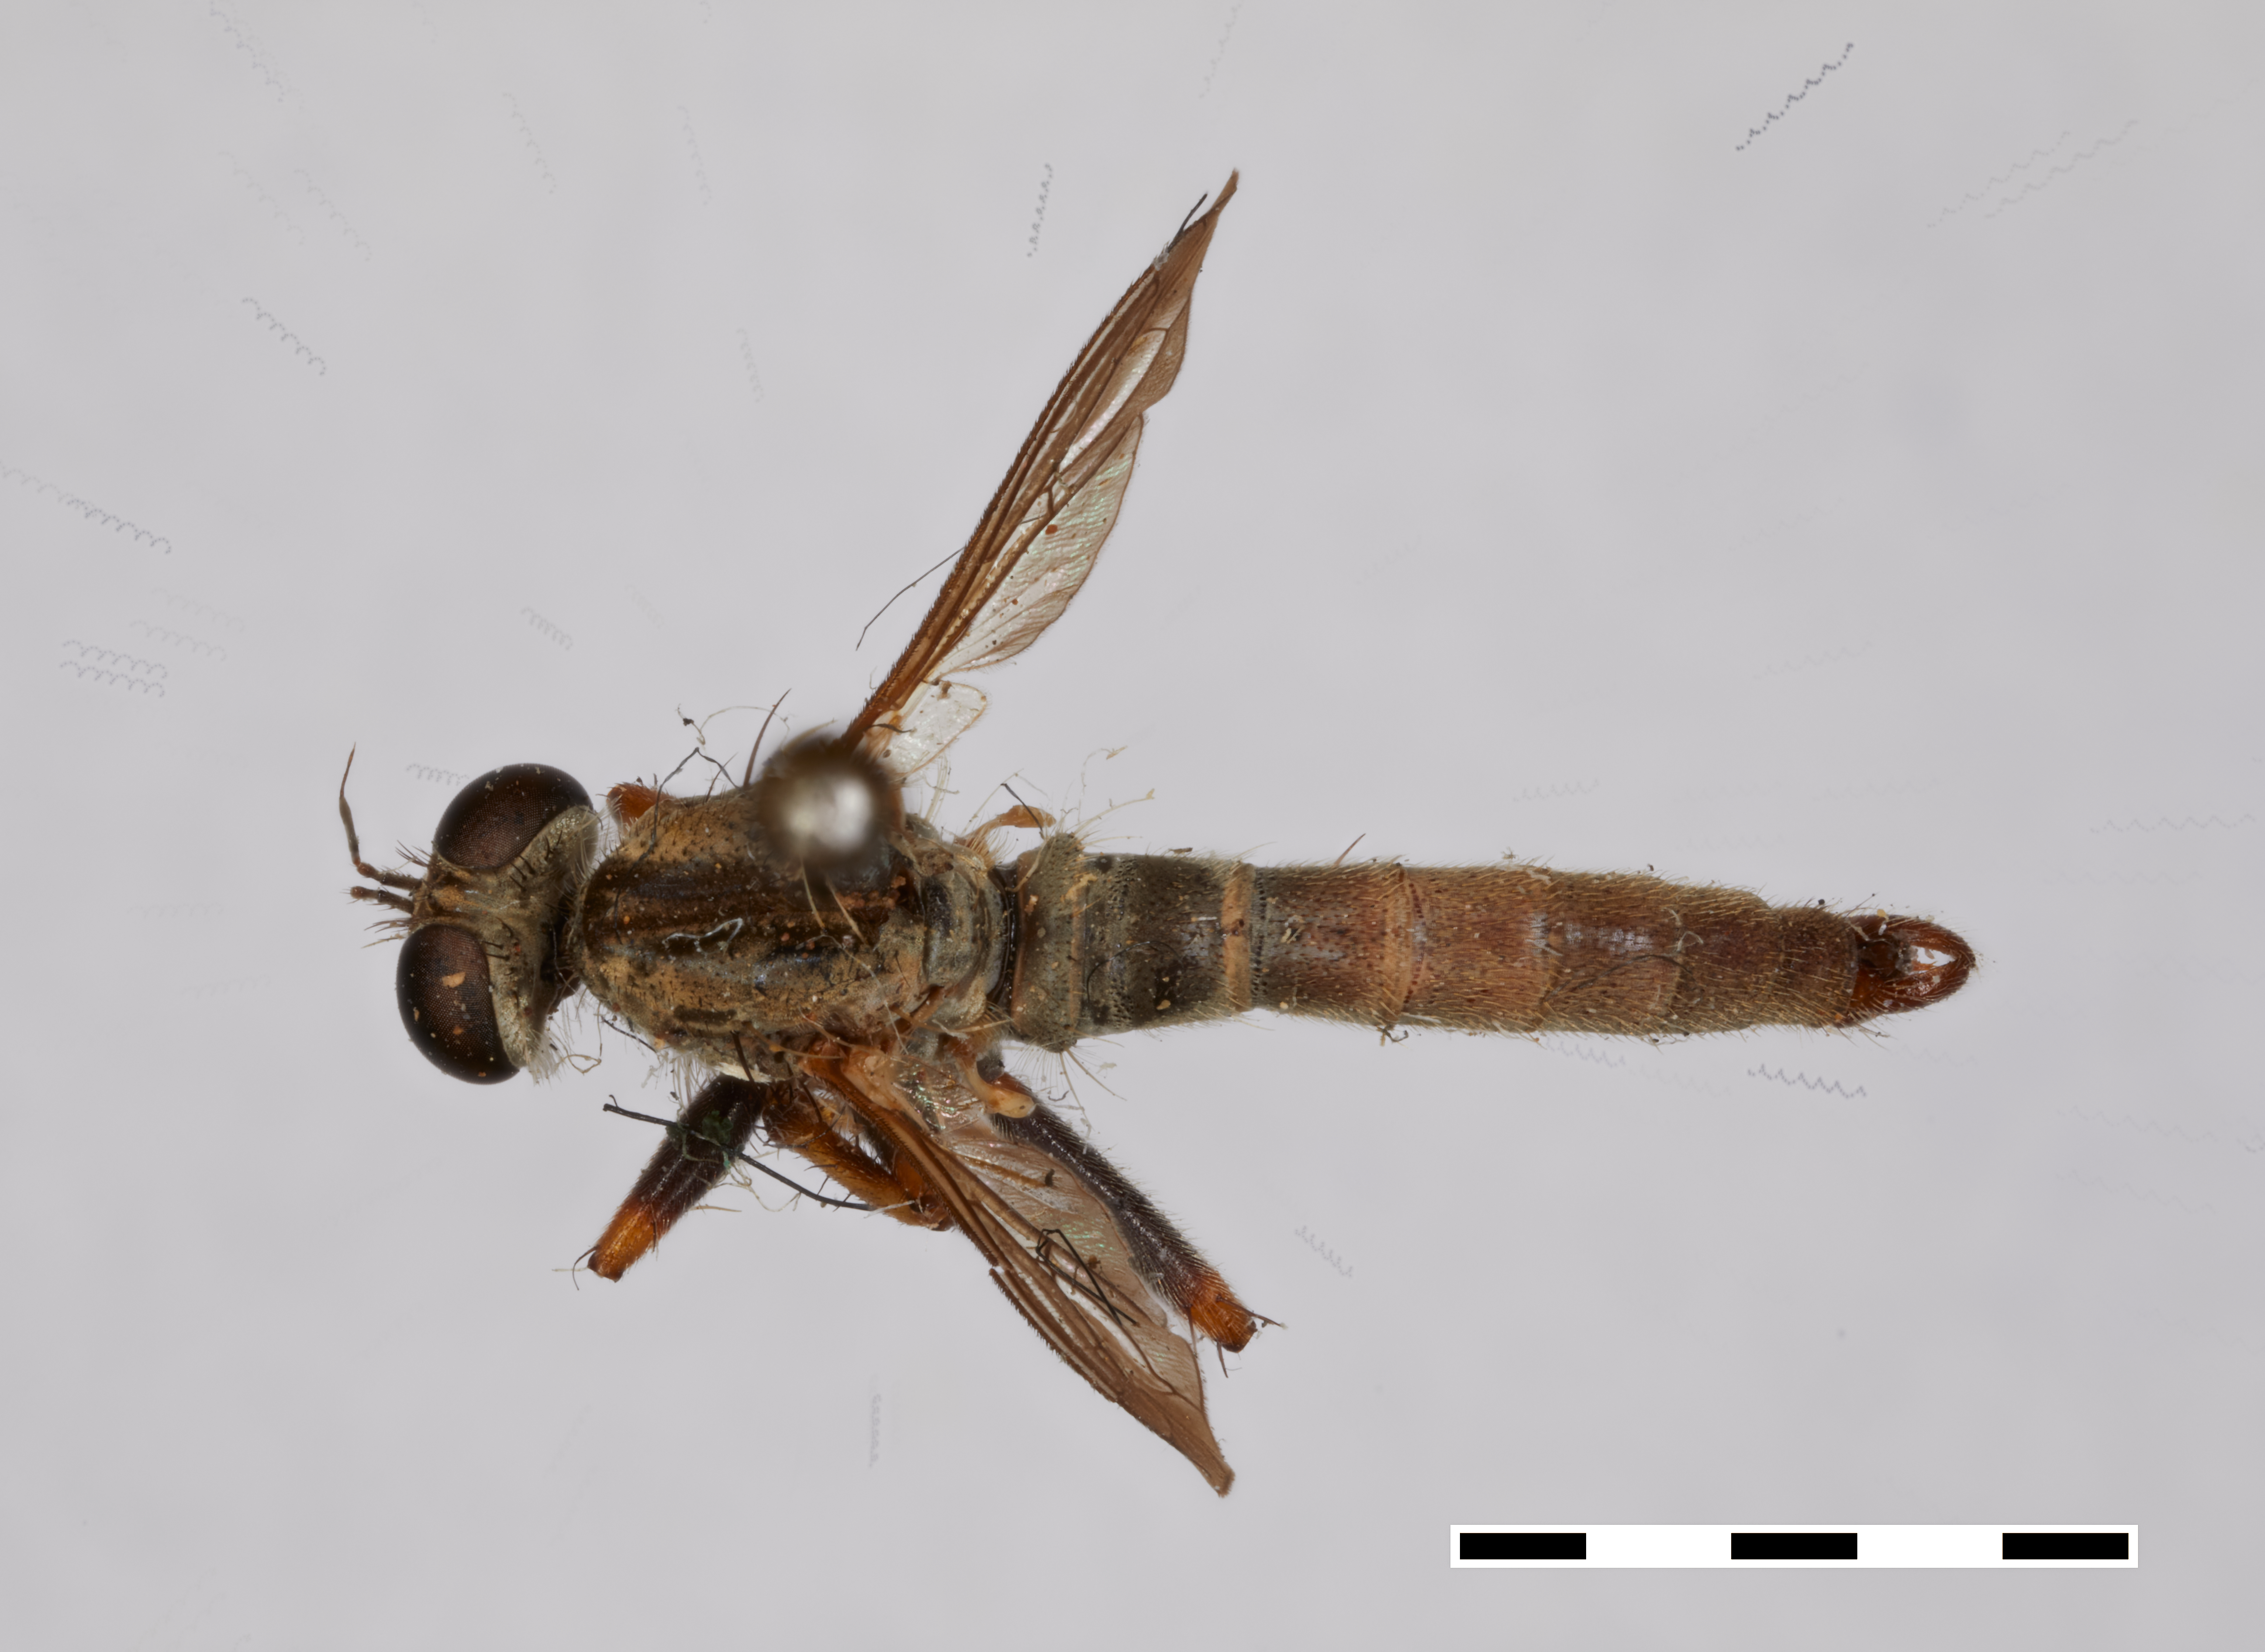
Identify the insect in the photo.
Asilus erythocnemius
